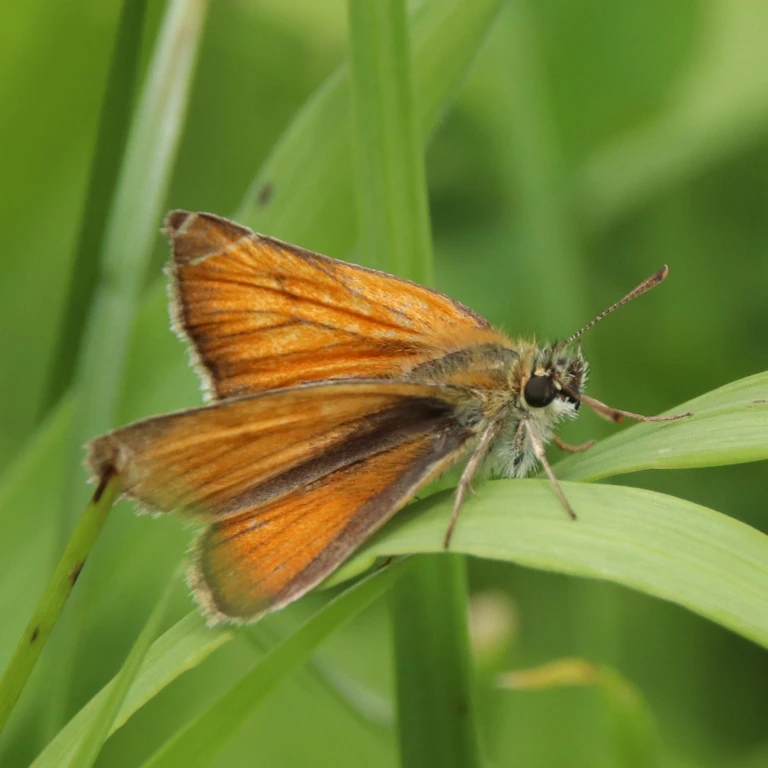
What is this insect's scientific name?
Thymelicus sylvestris
